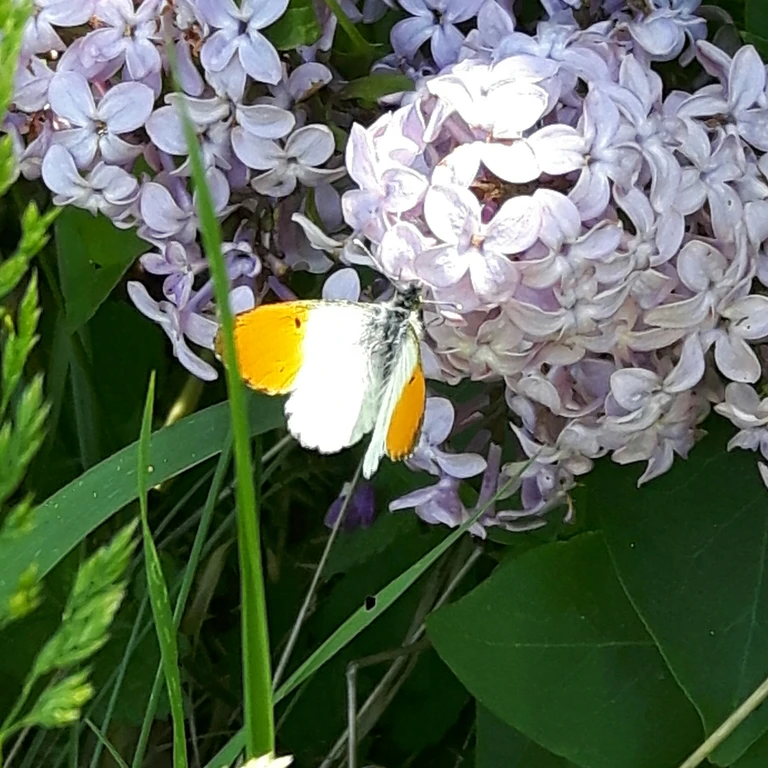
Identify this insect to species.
Anthocharis cardamines
